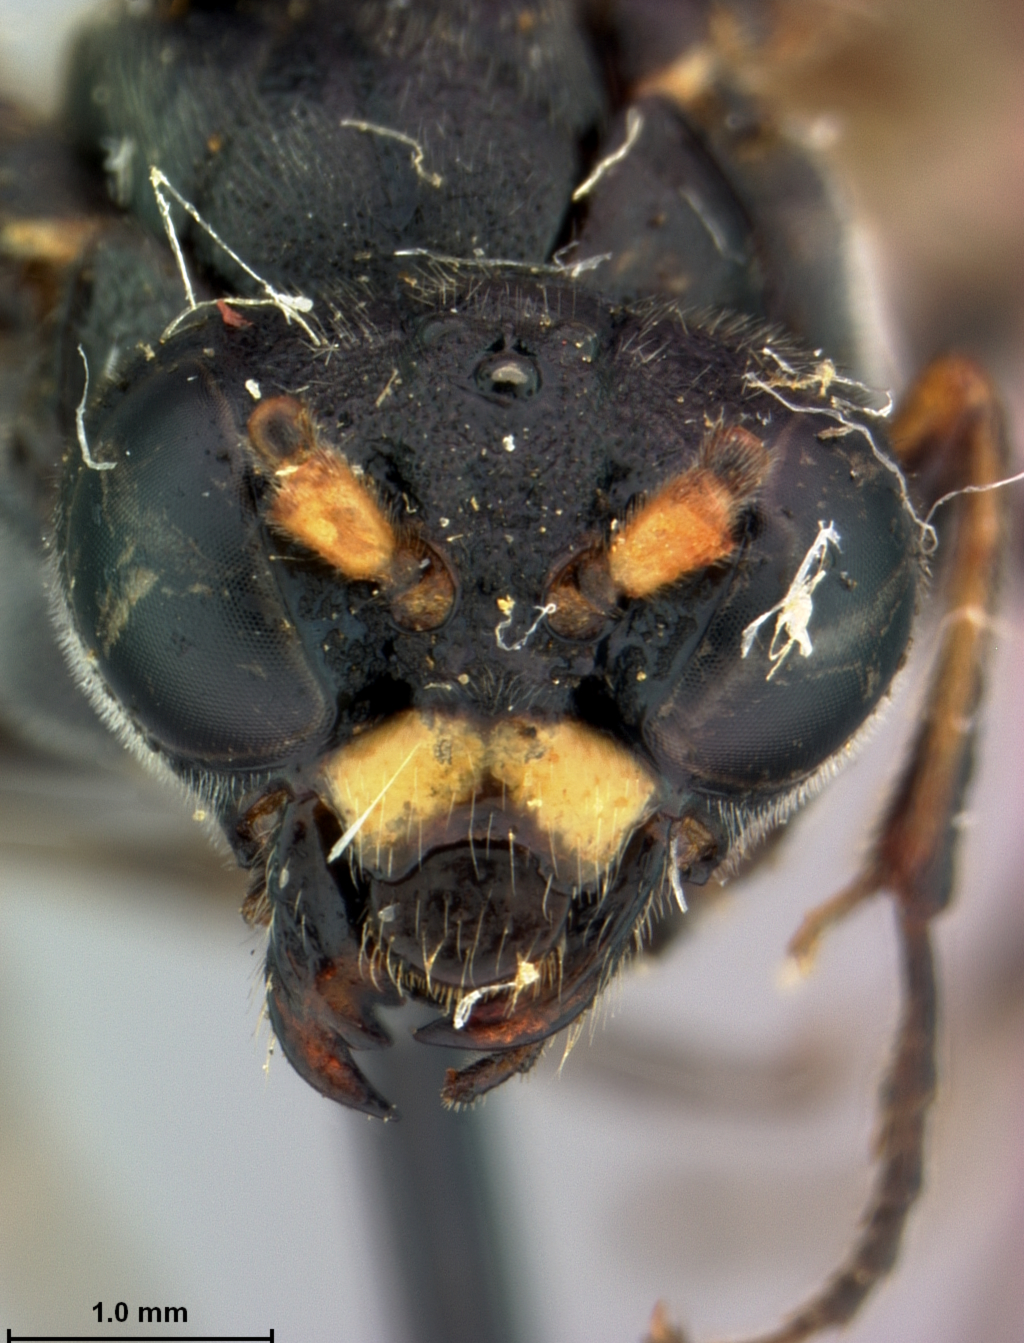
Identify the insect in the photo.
Tenthredo fuscocostalis
